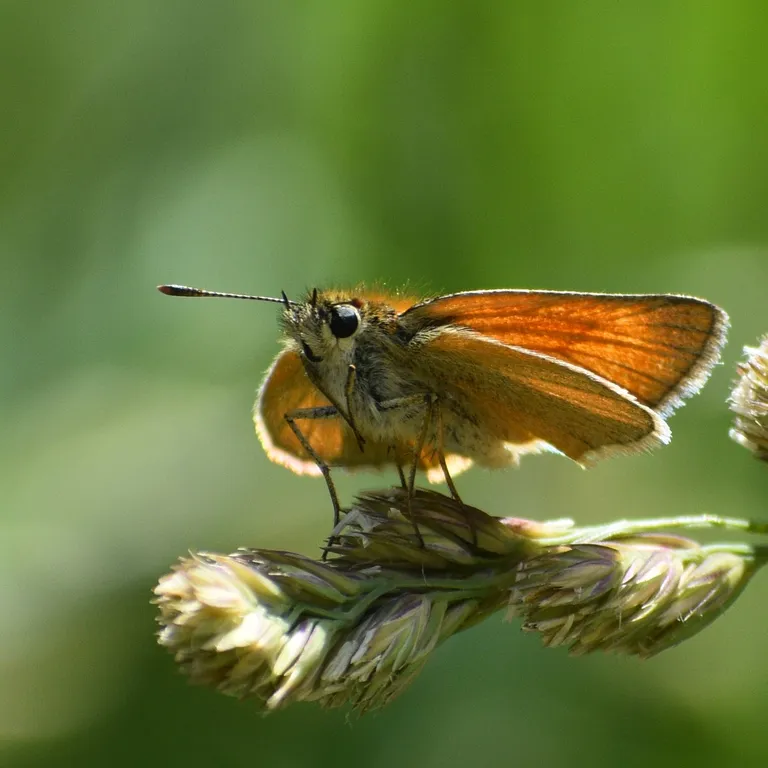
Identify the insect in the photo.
Thymelicus sylvestris
